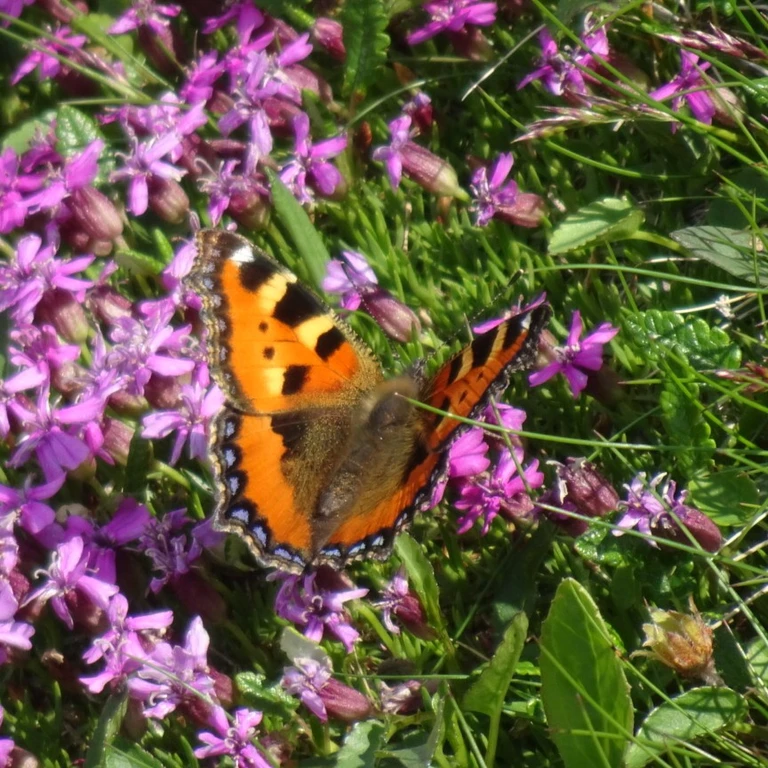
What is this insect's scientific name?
Aglais urticae
